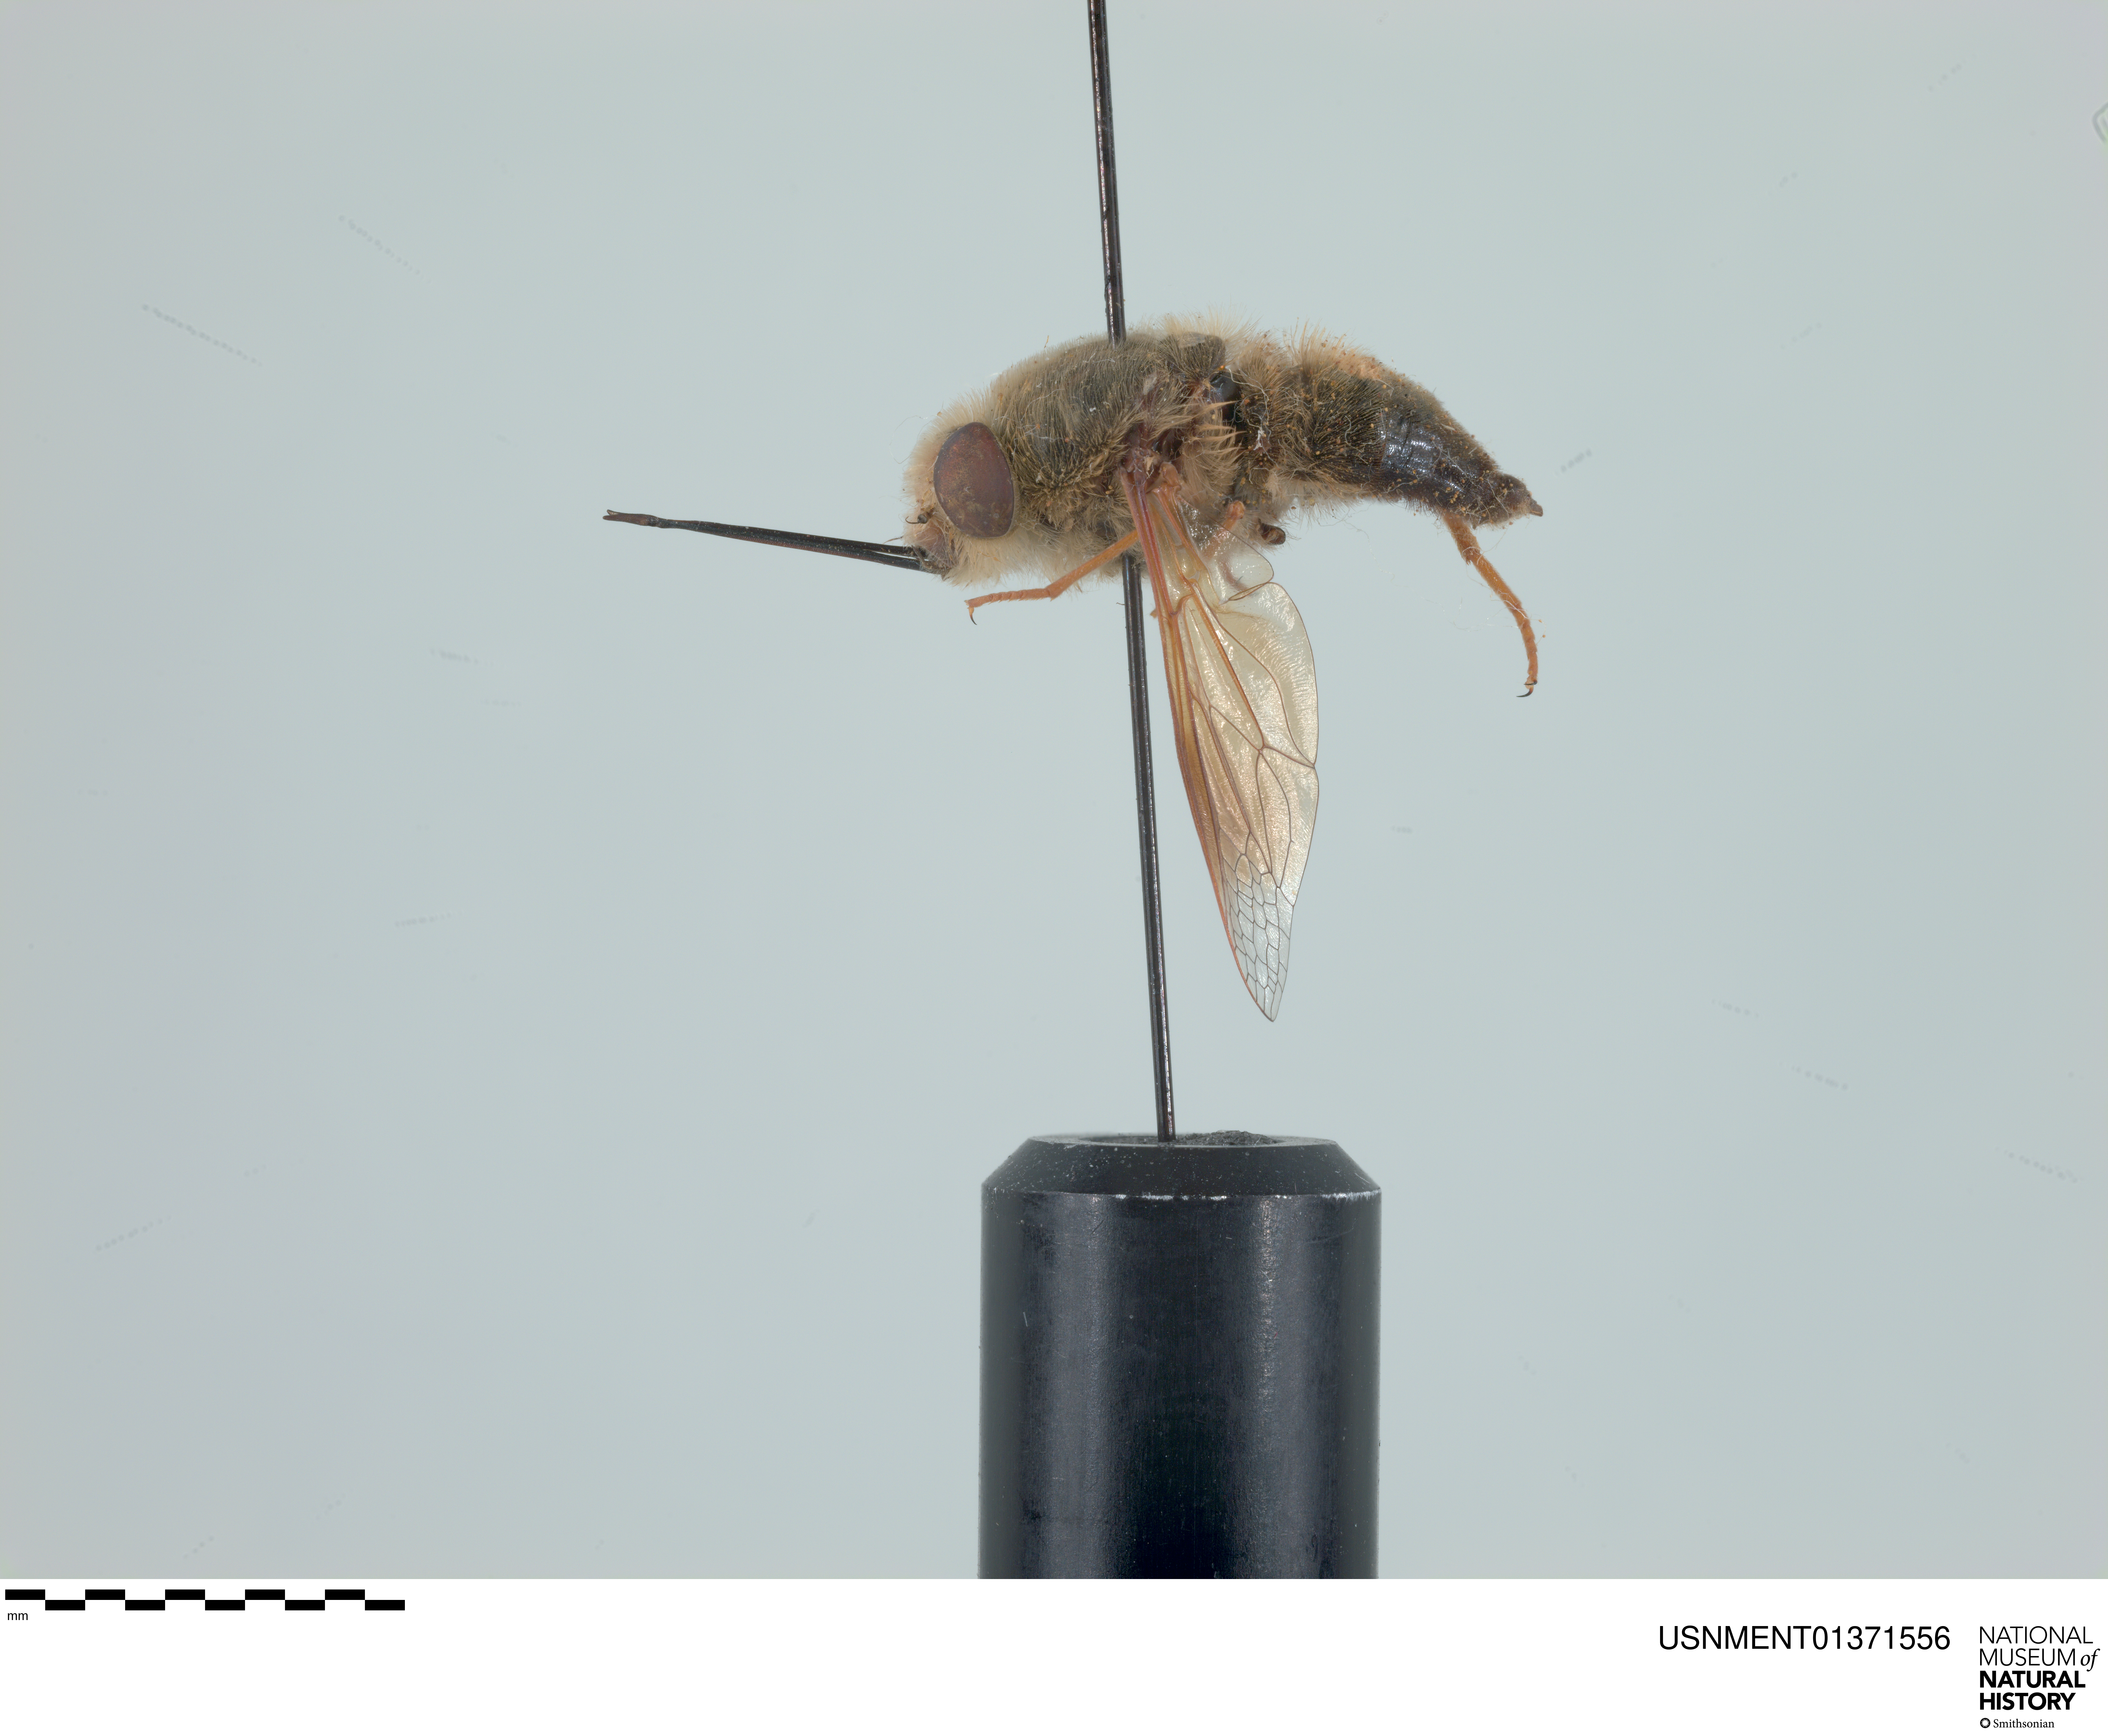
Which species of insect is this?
Nemestrinus aegyptiacus
